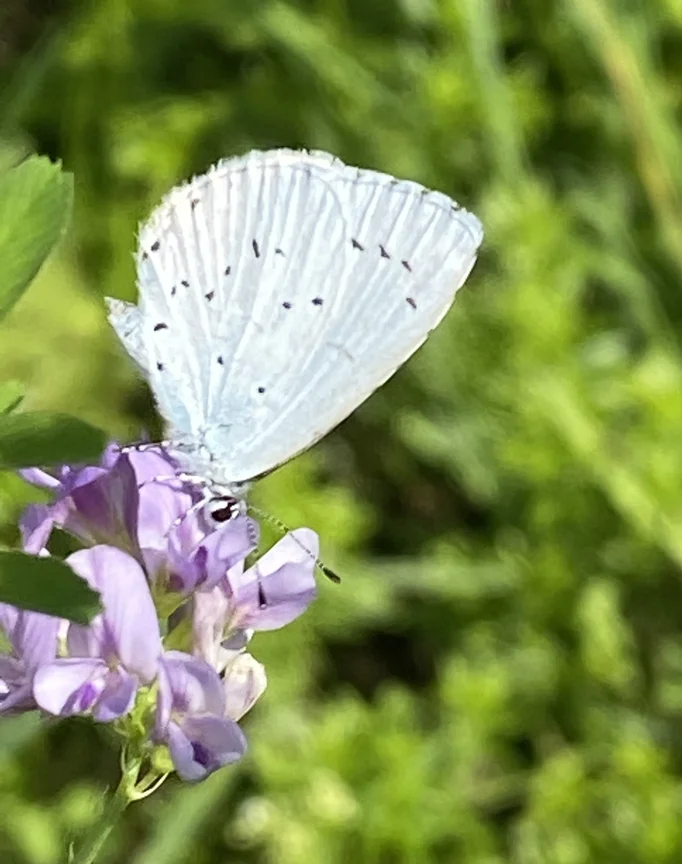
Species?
Celastrina argiolus
